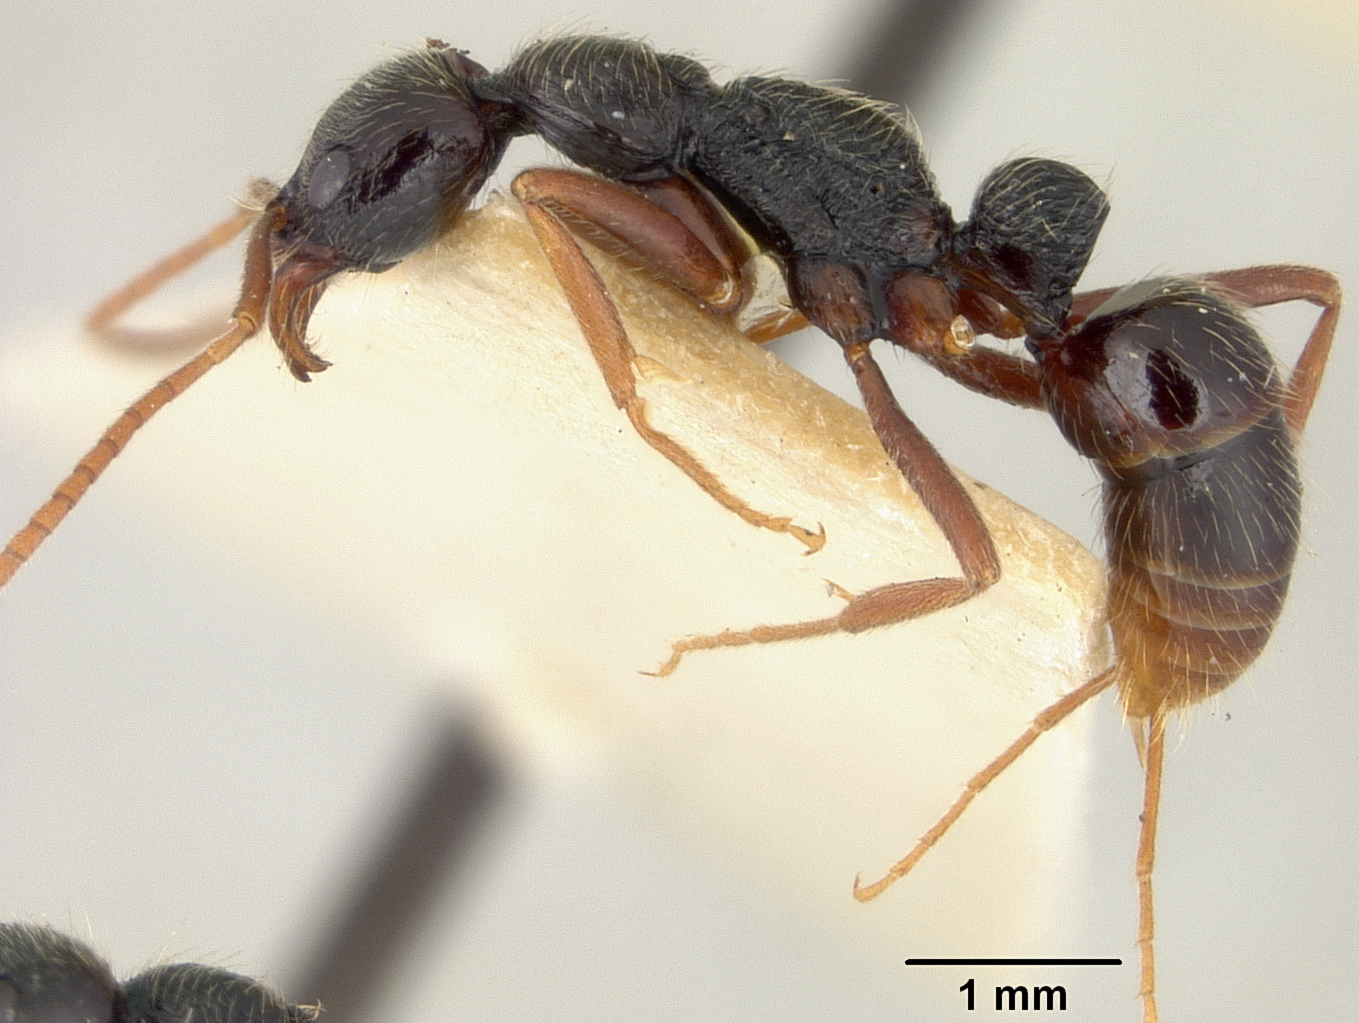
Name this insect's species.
Leptogenys donisthorpei
